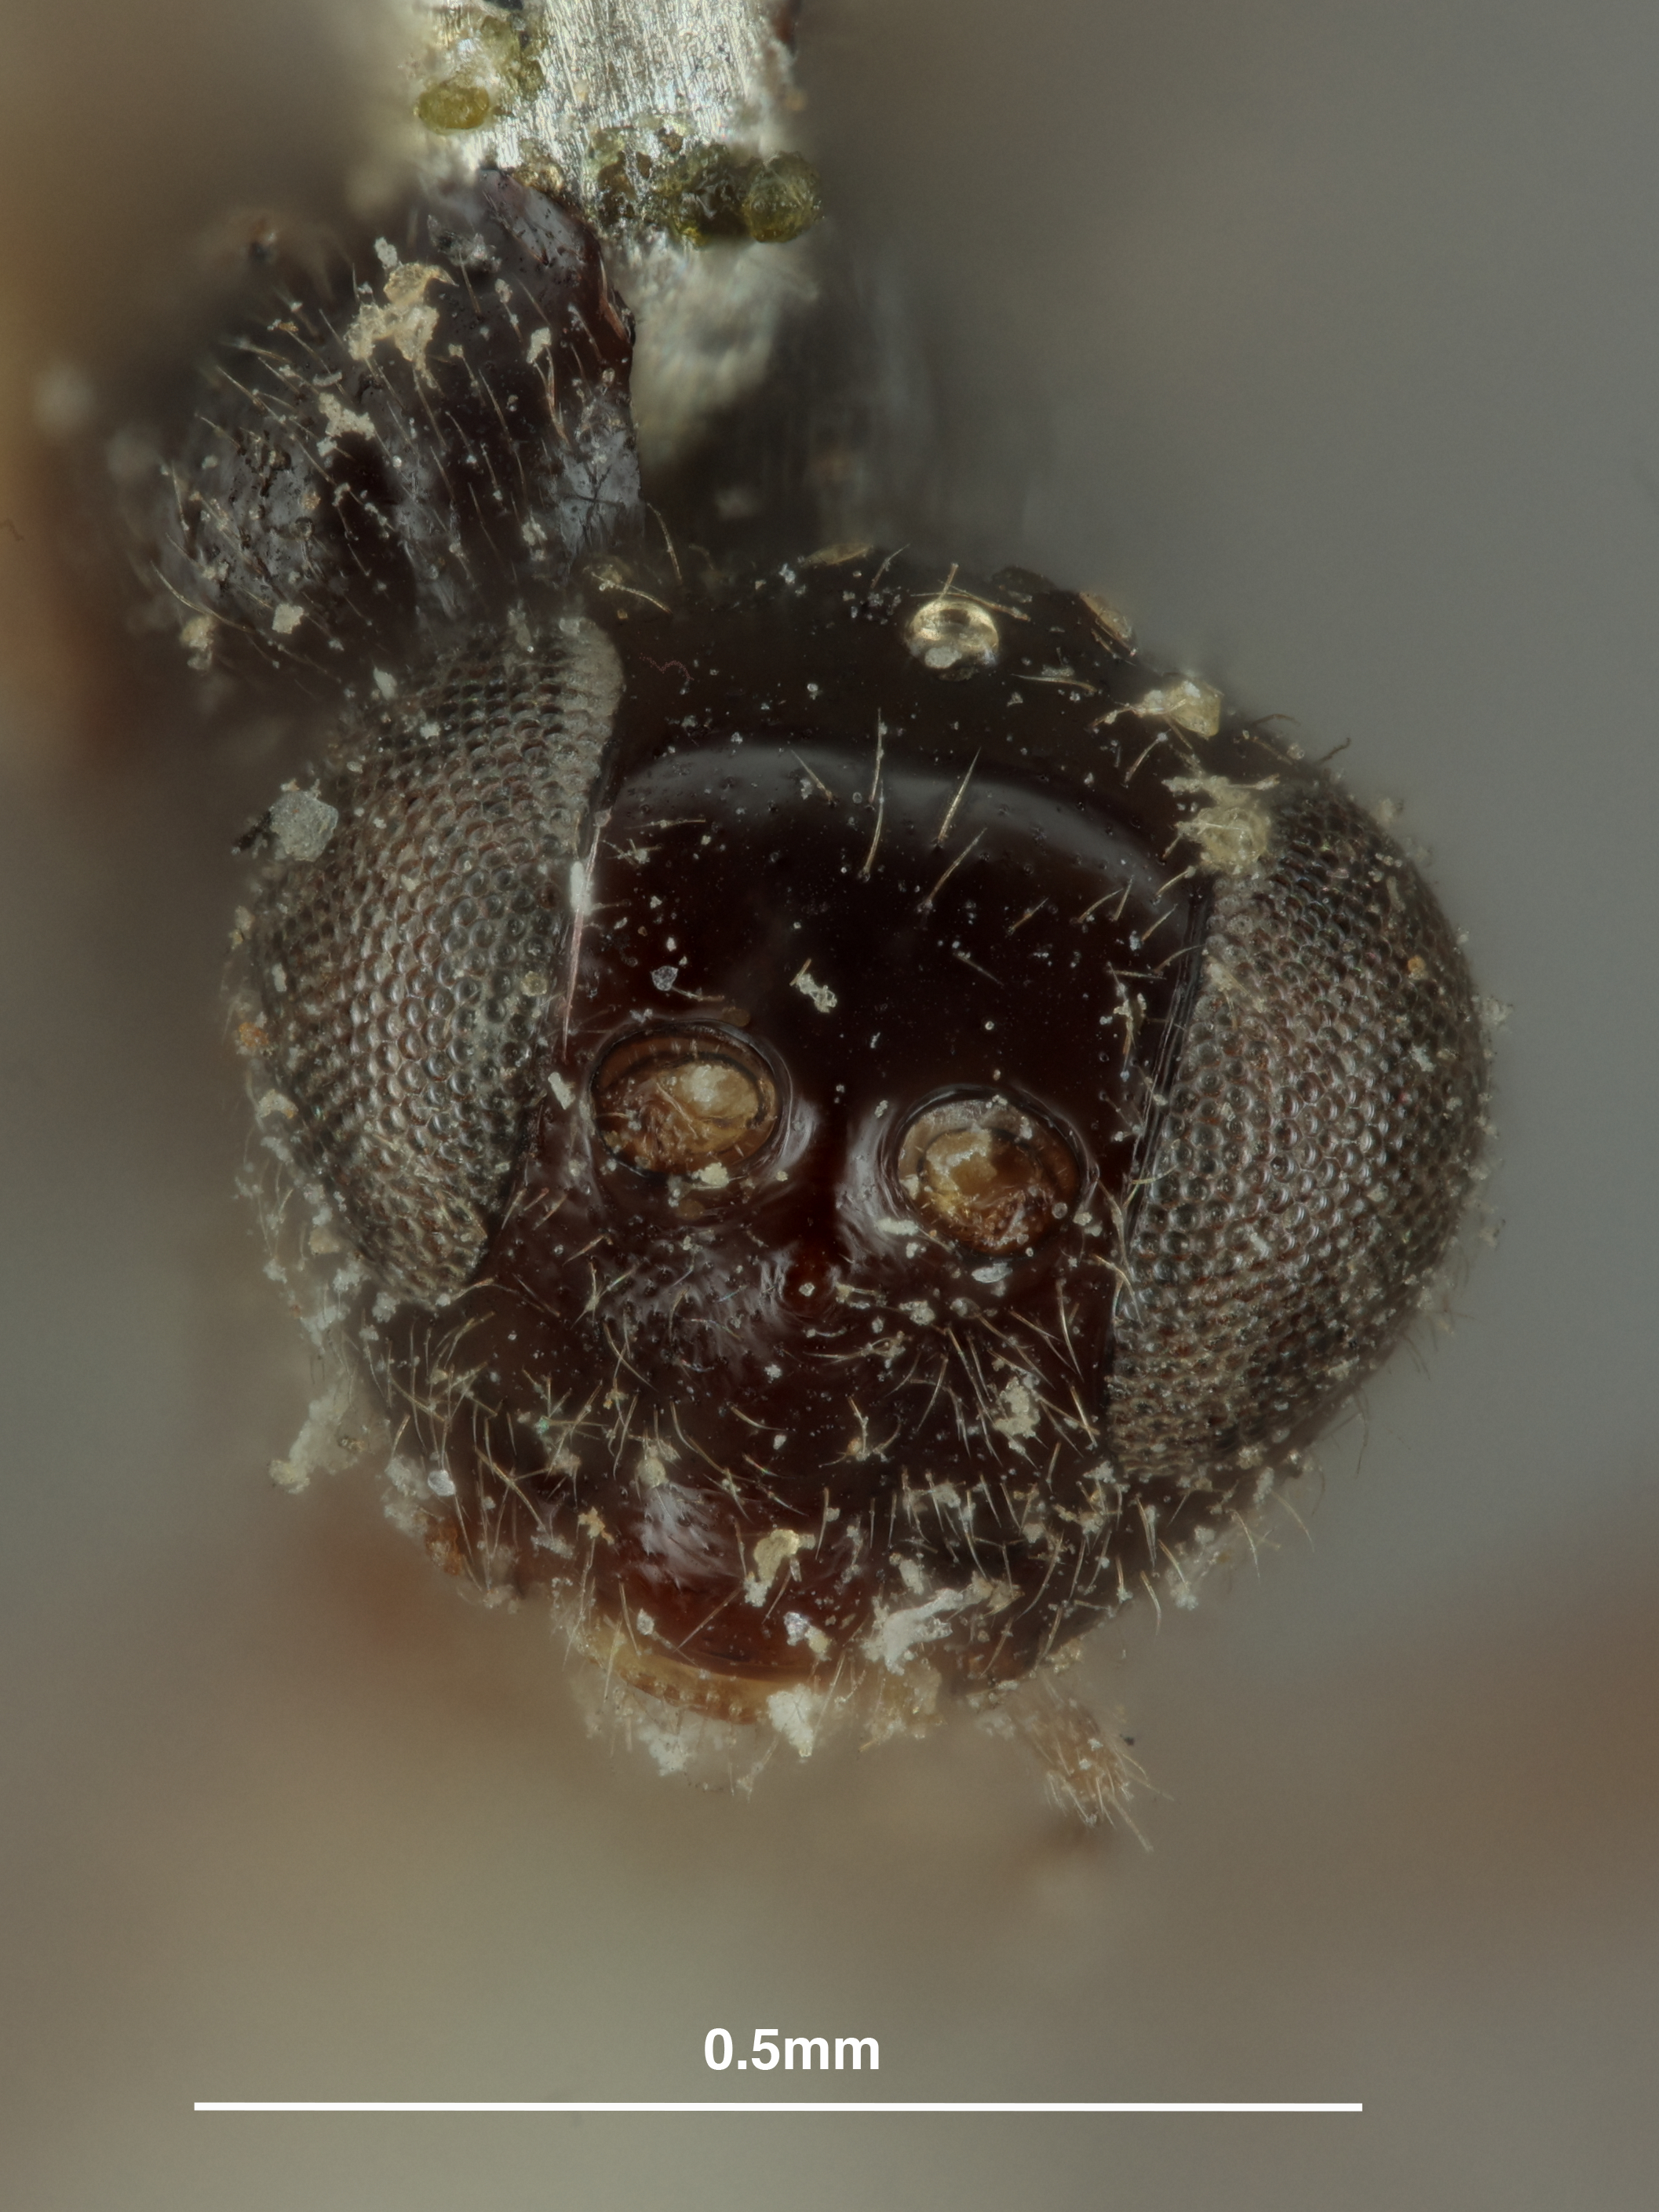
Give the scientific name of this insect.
Acrolyta karlukensis
